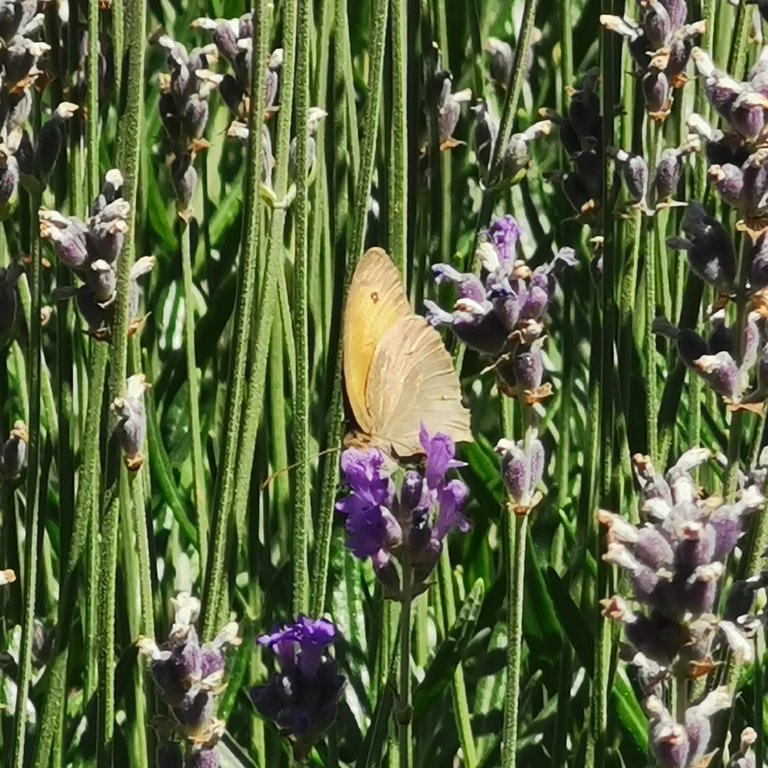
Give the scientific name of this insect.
Maniola jurtina
